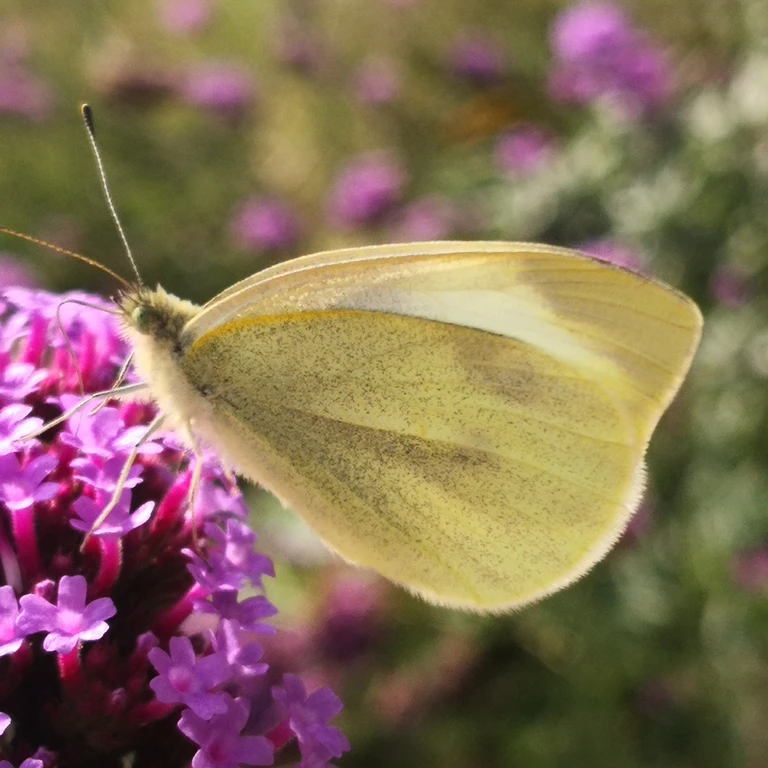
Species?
Pieris brassicae
